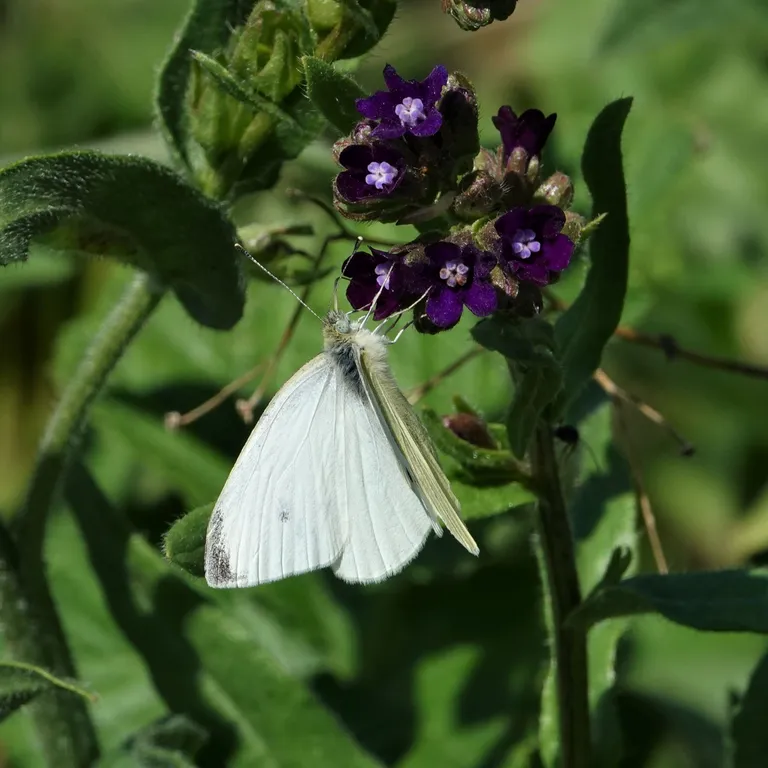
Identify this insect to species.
Pieris rapae
